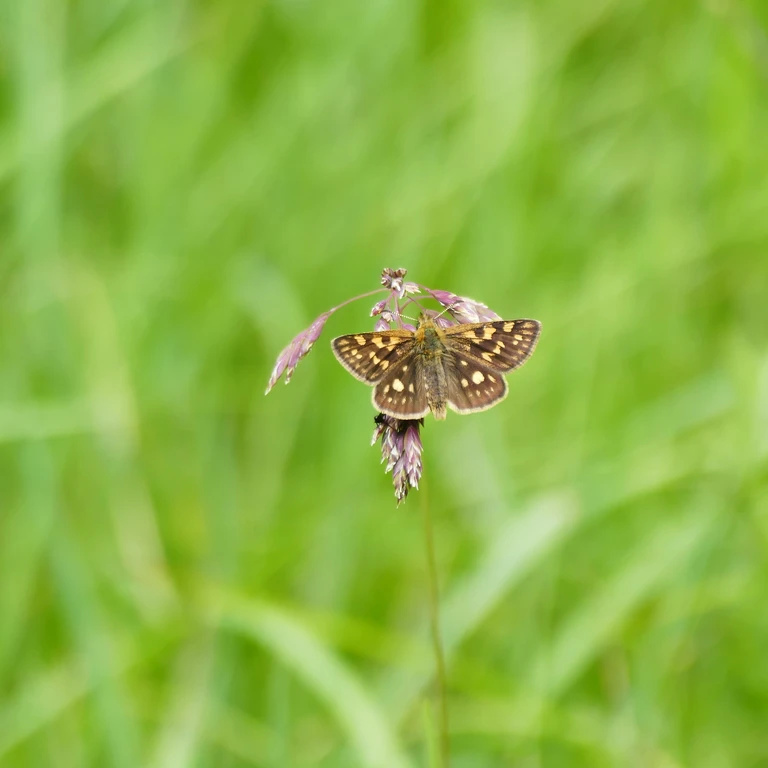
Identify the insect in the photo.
Carterocephalus palaemon
